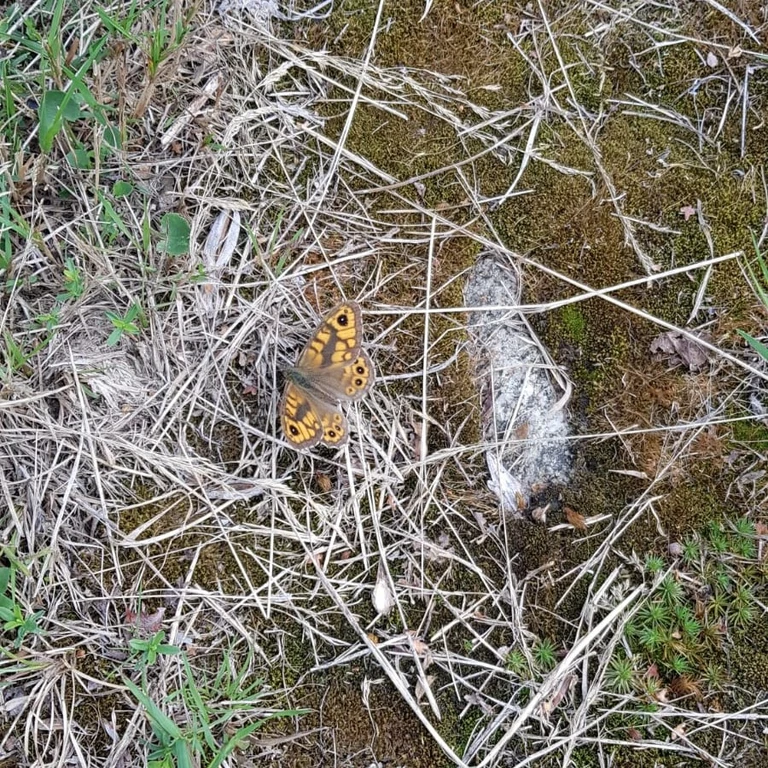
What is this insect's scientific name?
Lasiommata megera (also Pararge megera)
